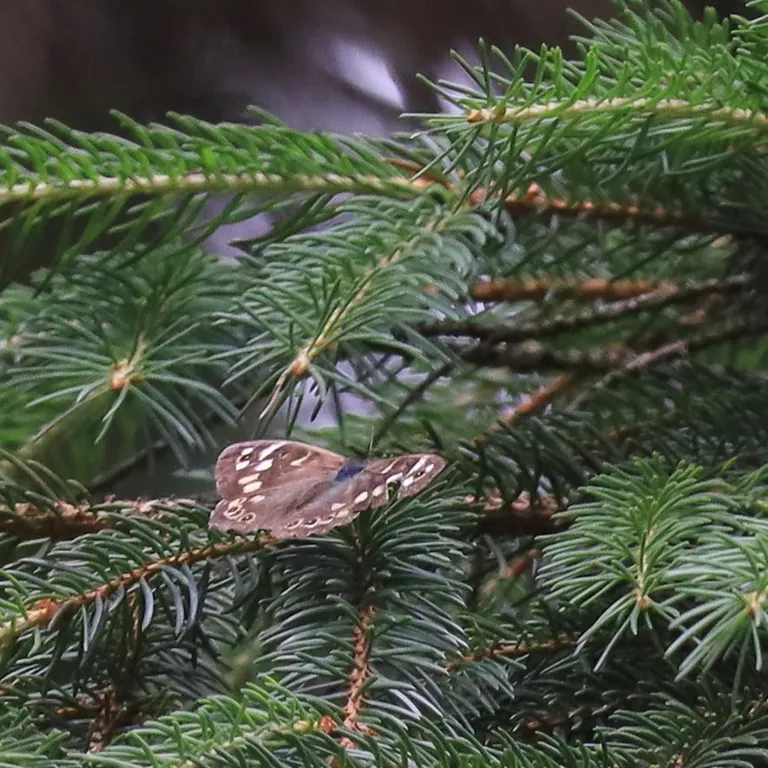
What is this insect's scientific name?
Pararge aegeria
